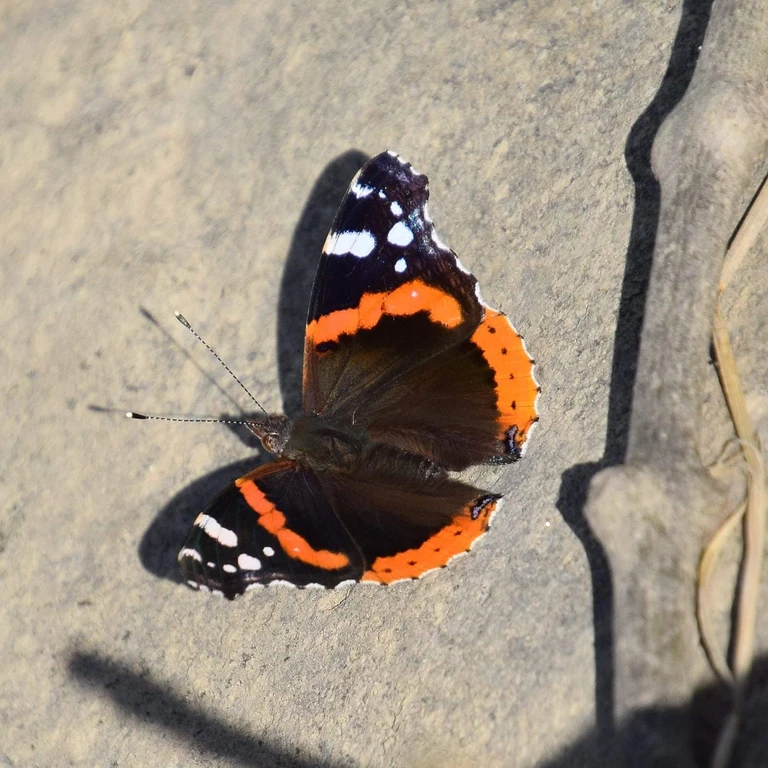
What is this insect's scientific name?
Vanessa atalanta
